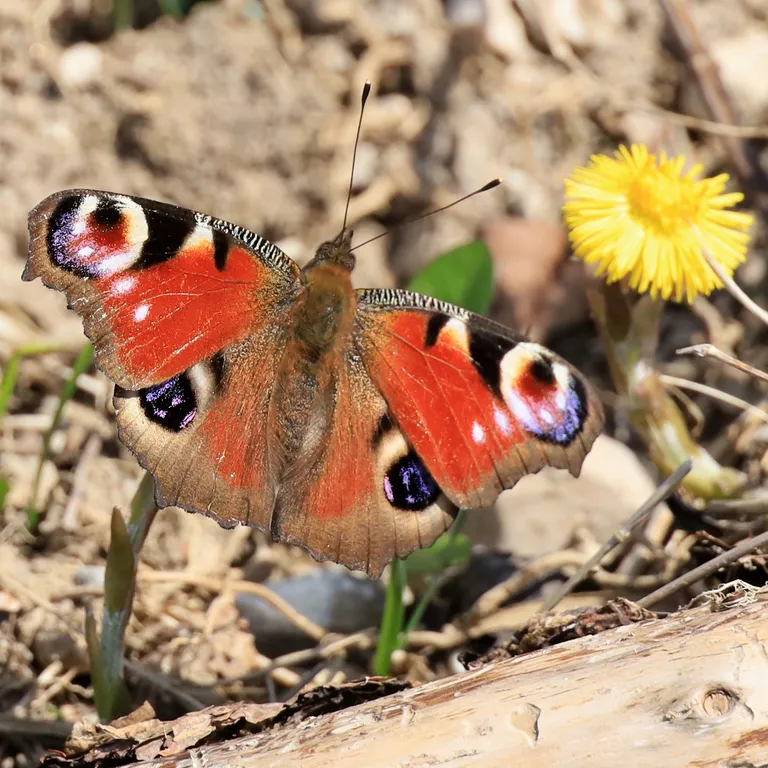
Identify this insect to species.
Aglais io
